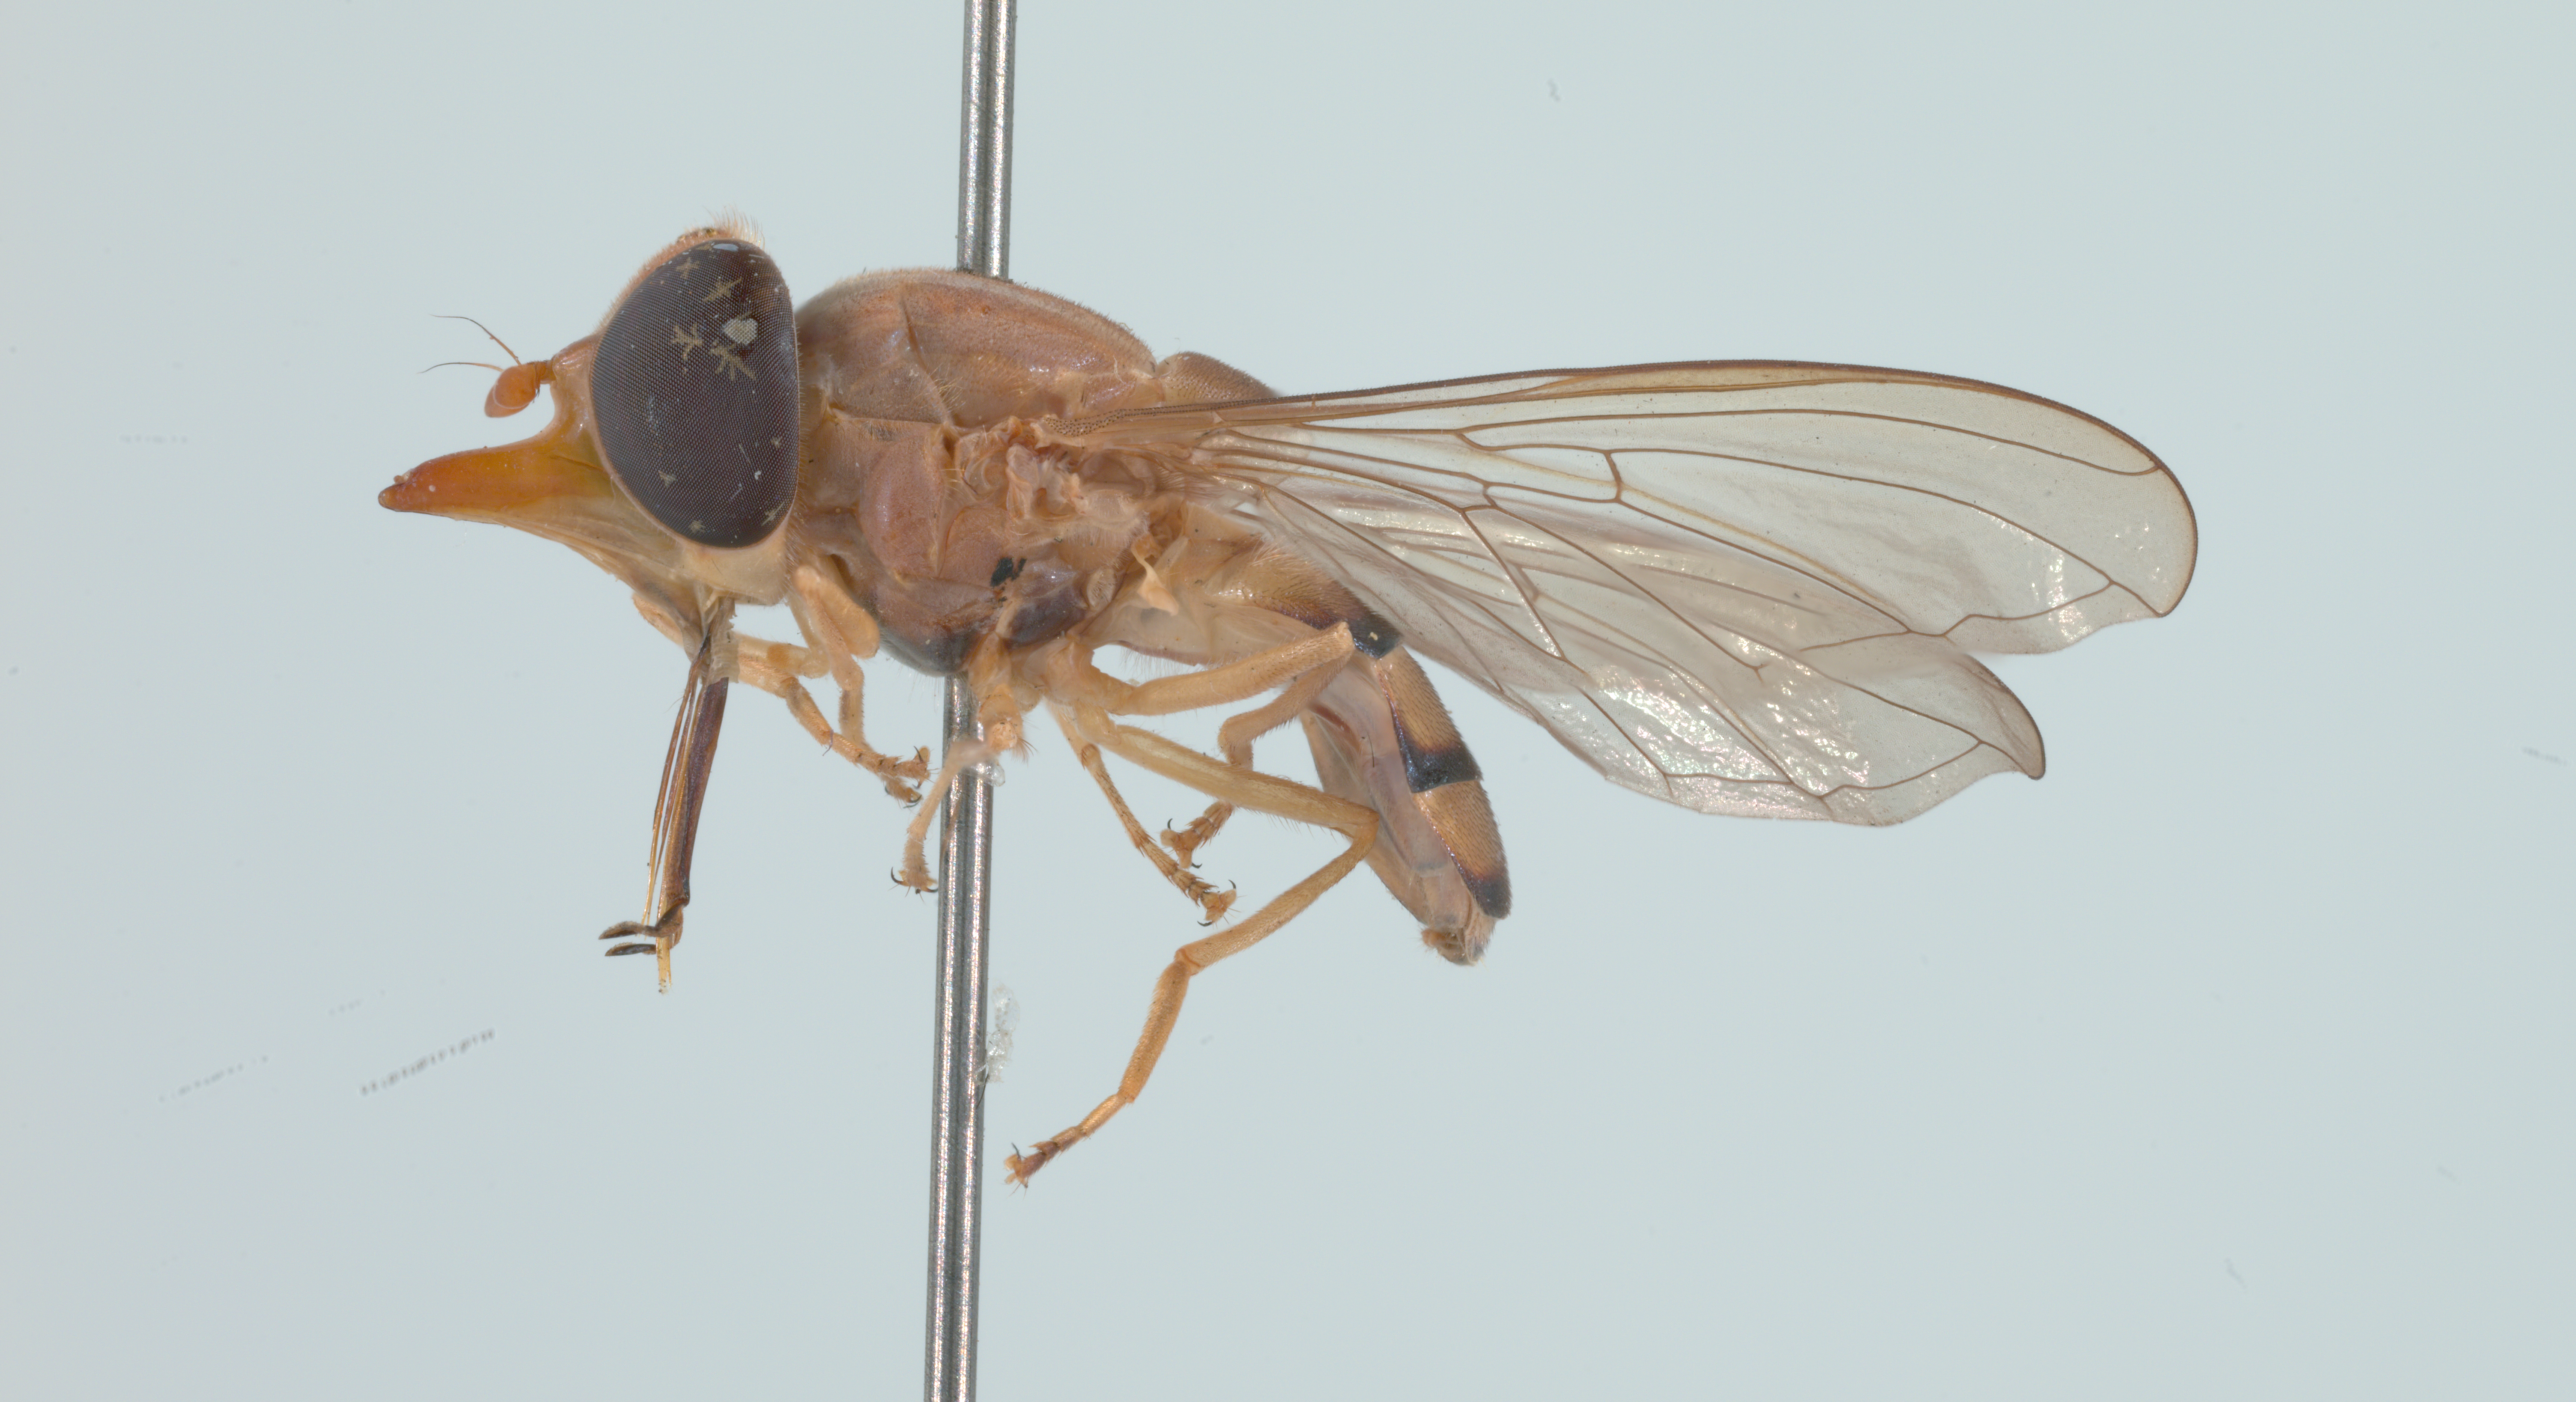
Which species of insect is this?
Rhingia lutea
